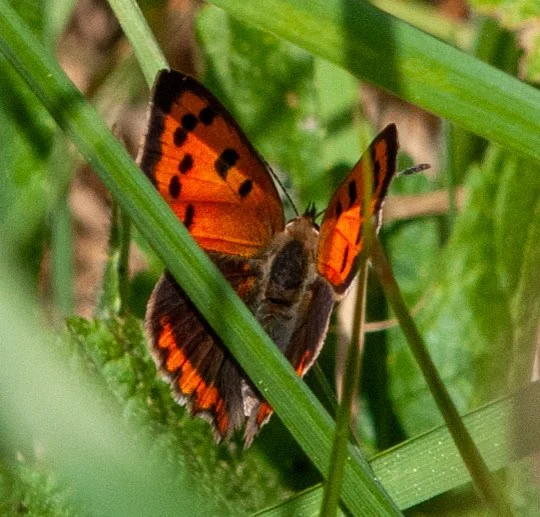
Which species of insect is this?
Lycaena phlaeas
